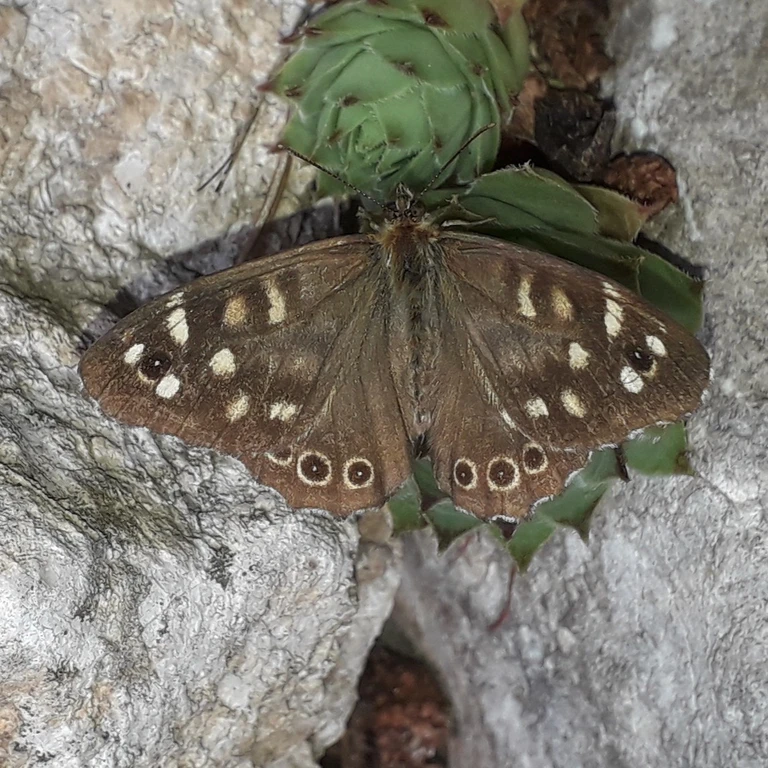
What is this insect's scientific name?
Pararge aegeria
